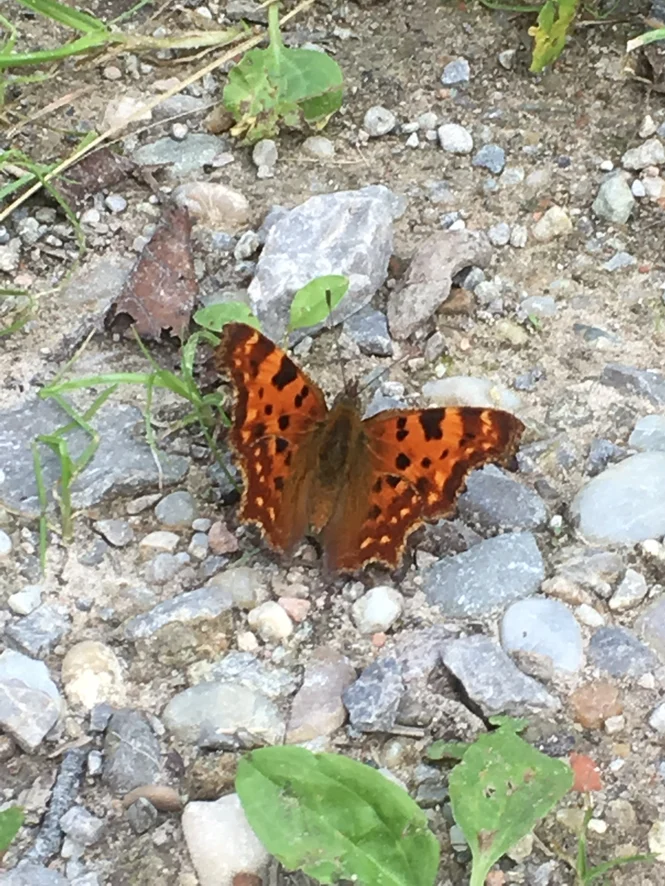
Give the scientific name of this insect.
Polygonia c-album
